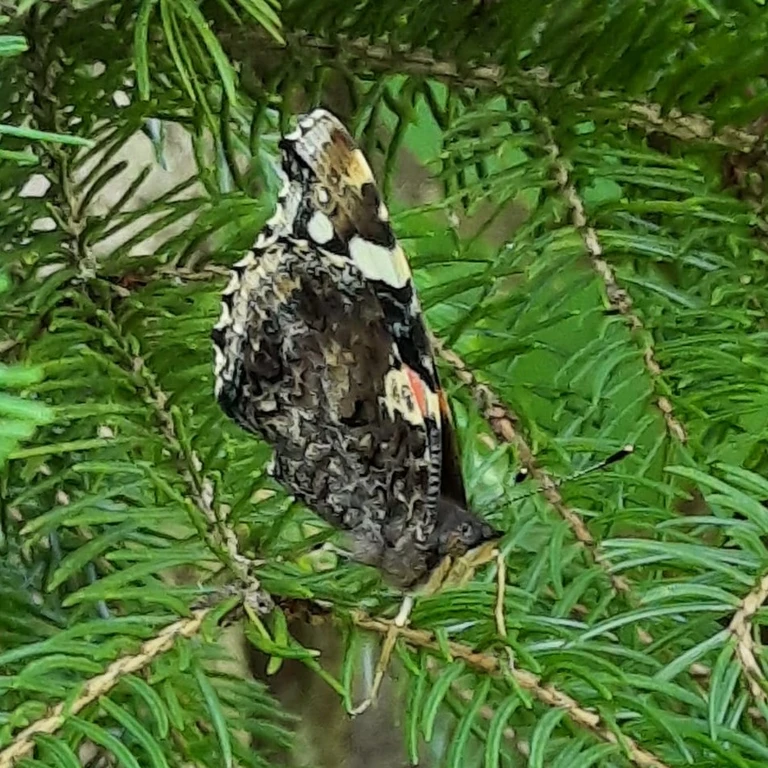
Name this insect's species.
Vanessa atalanta
